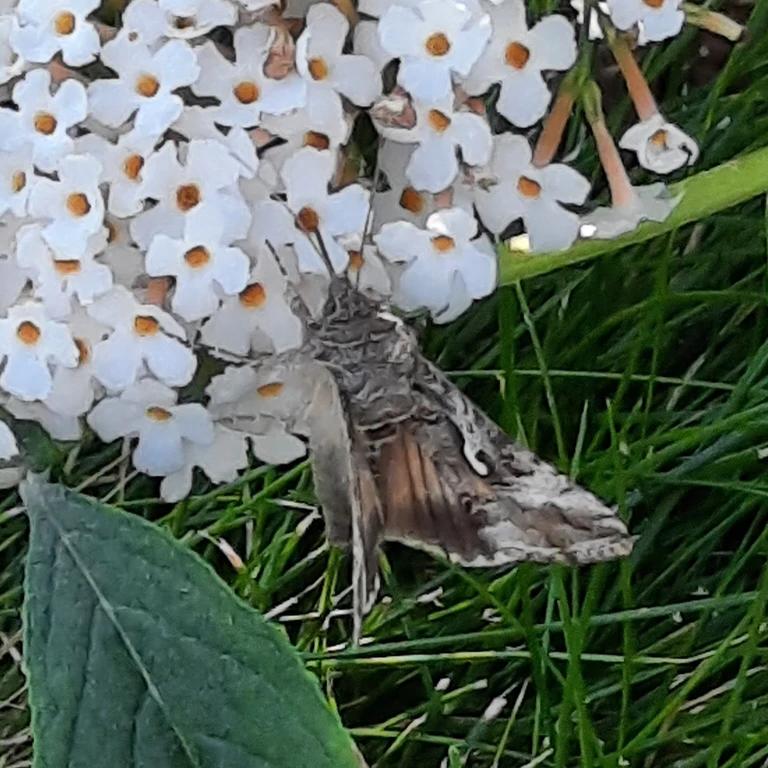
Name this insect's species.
Autographa gamma
